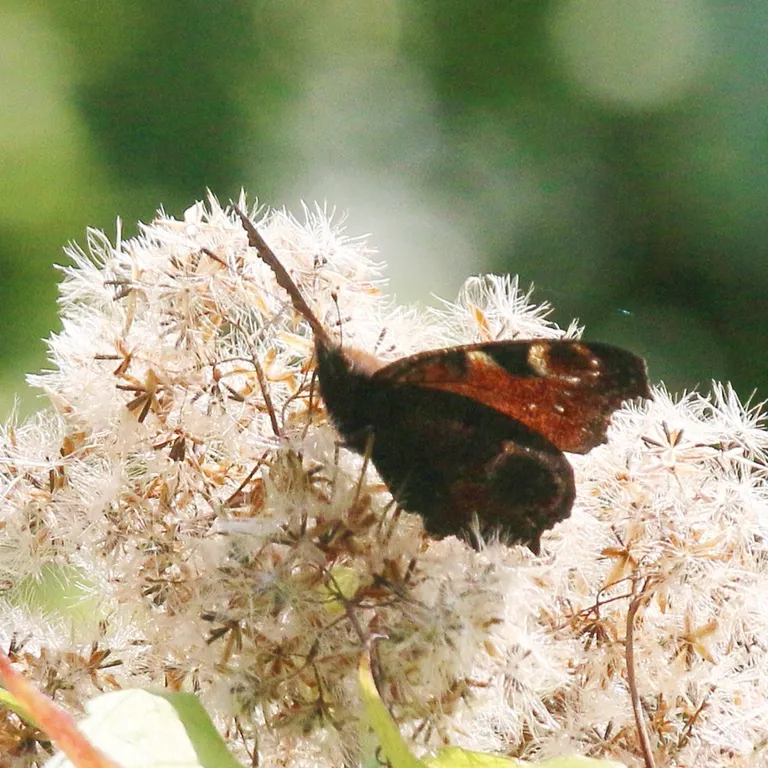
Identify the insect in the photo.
Aglais io
